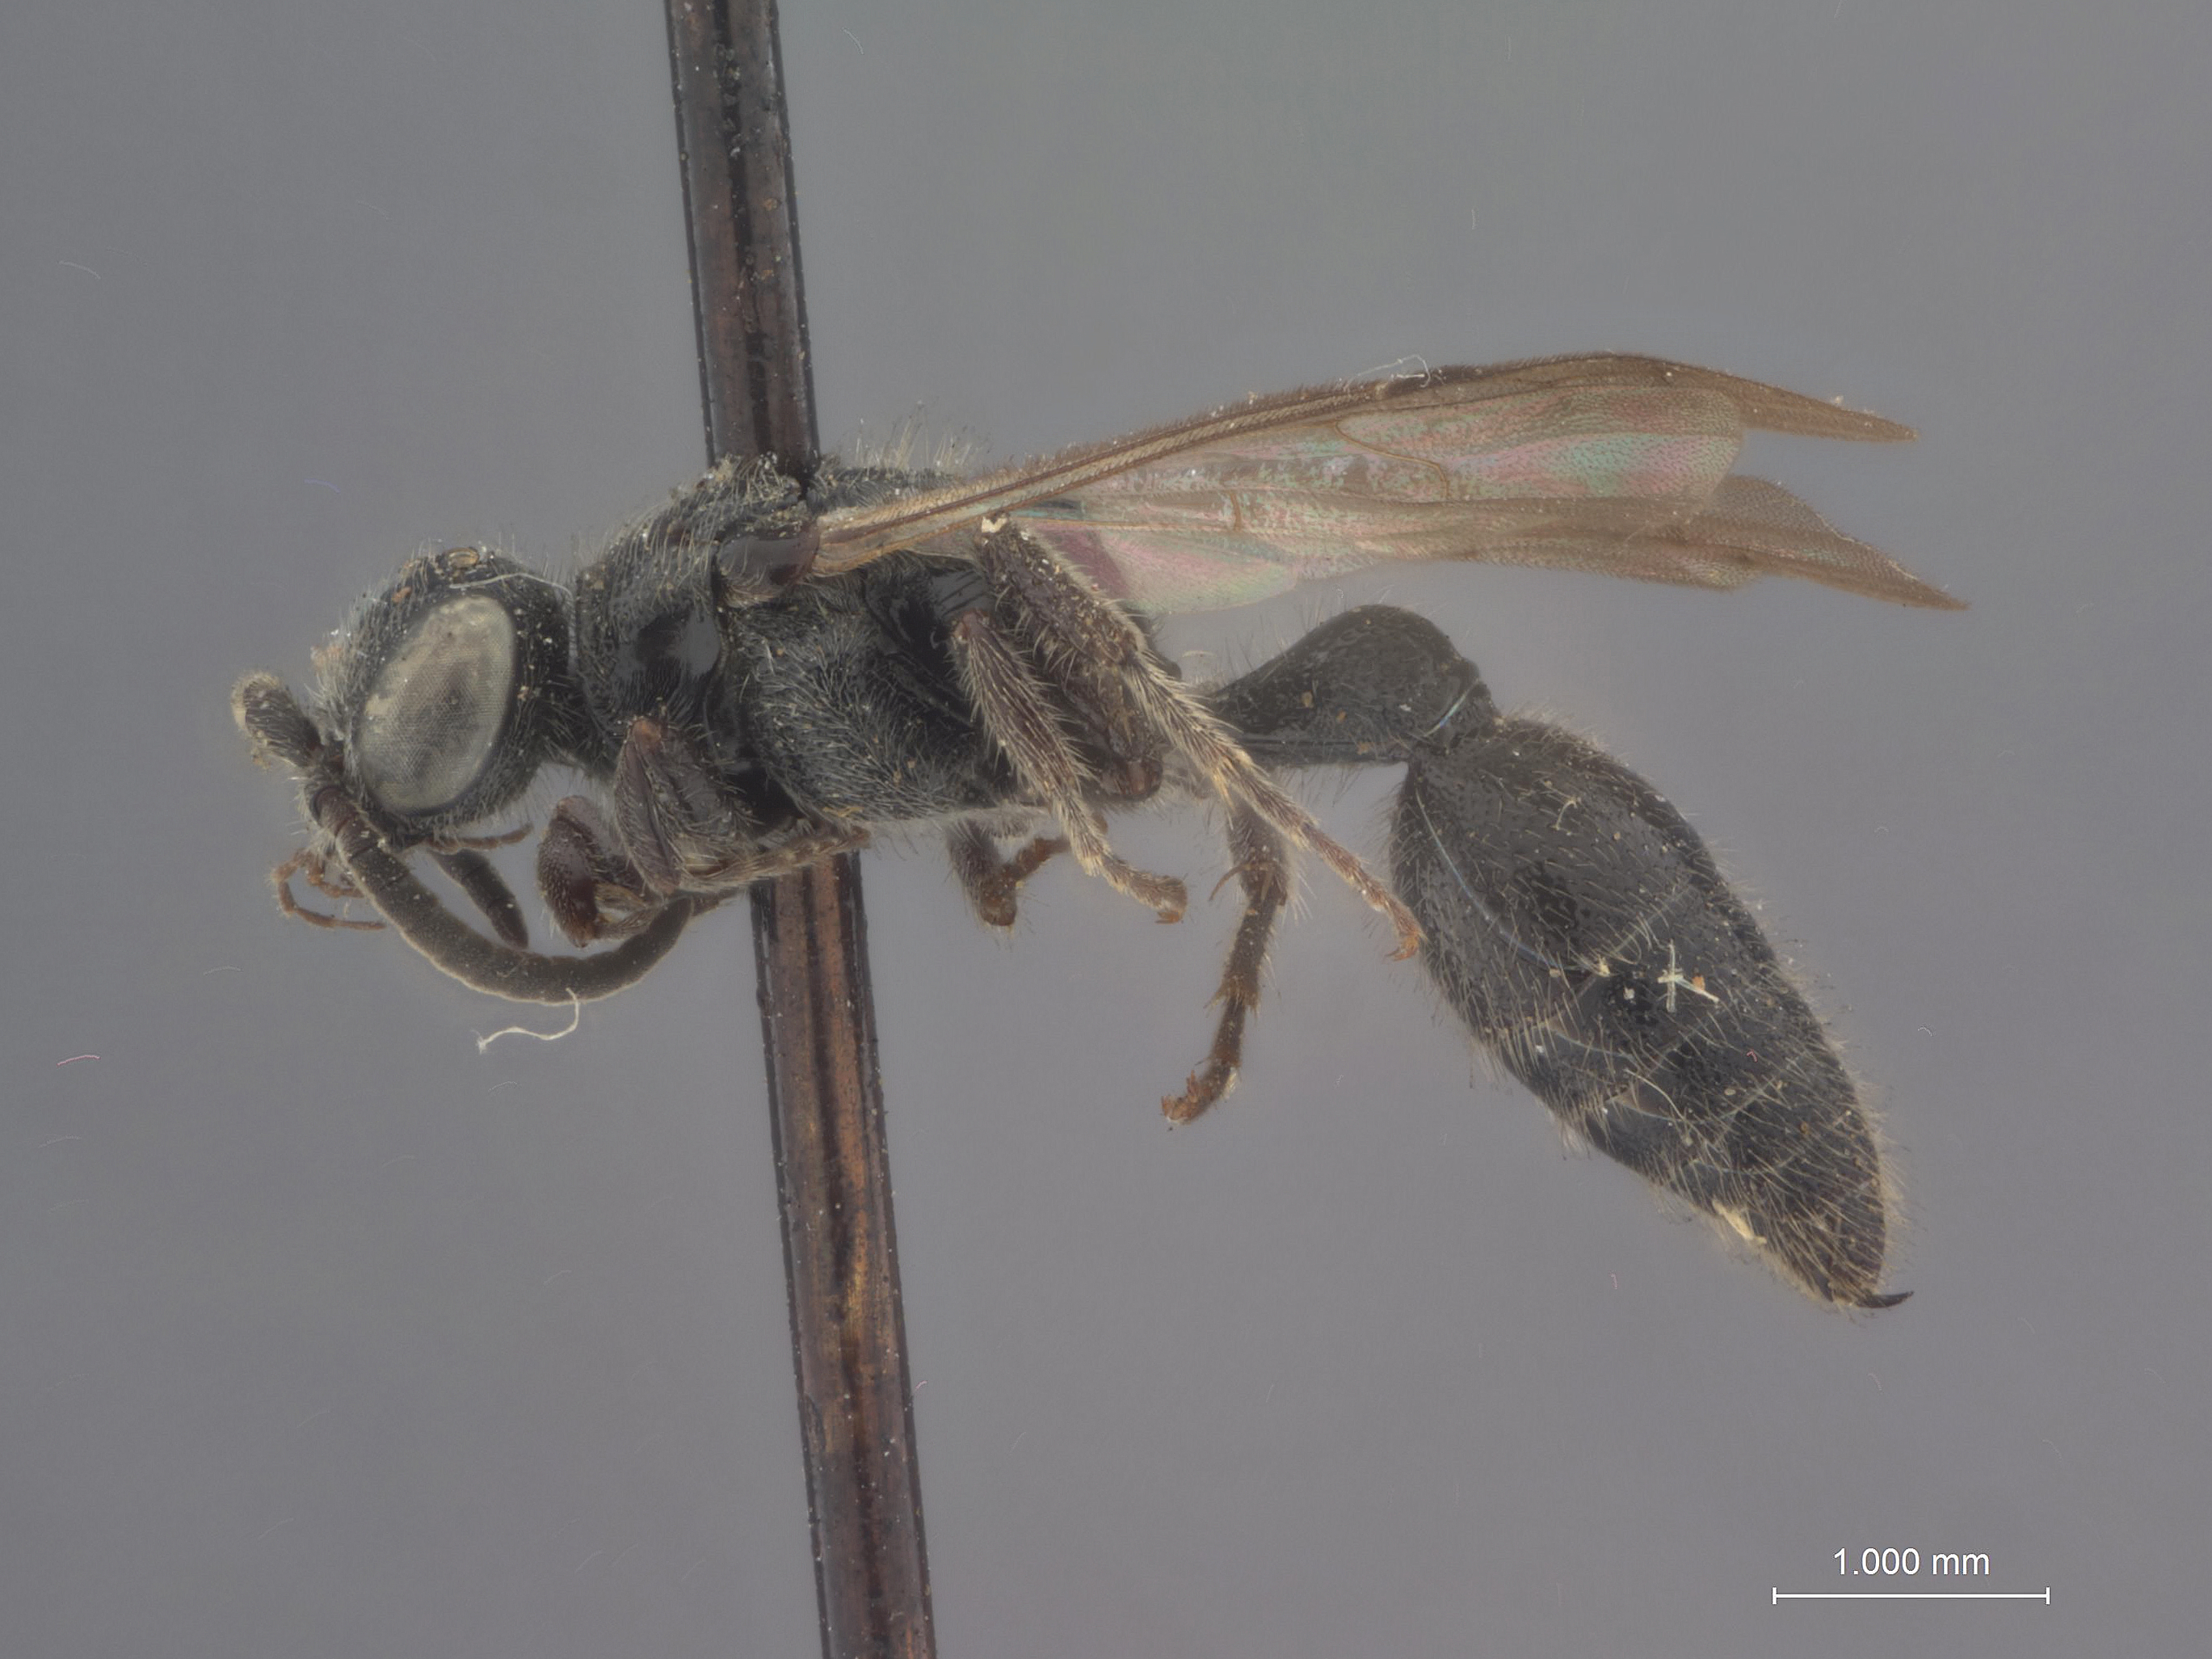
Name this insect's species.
Tiphia jaynesi
